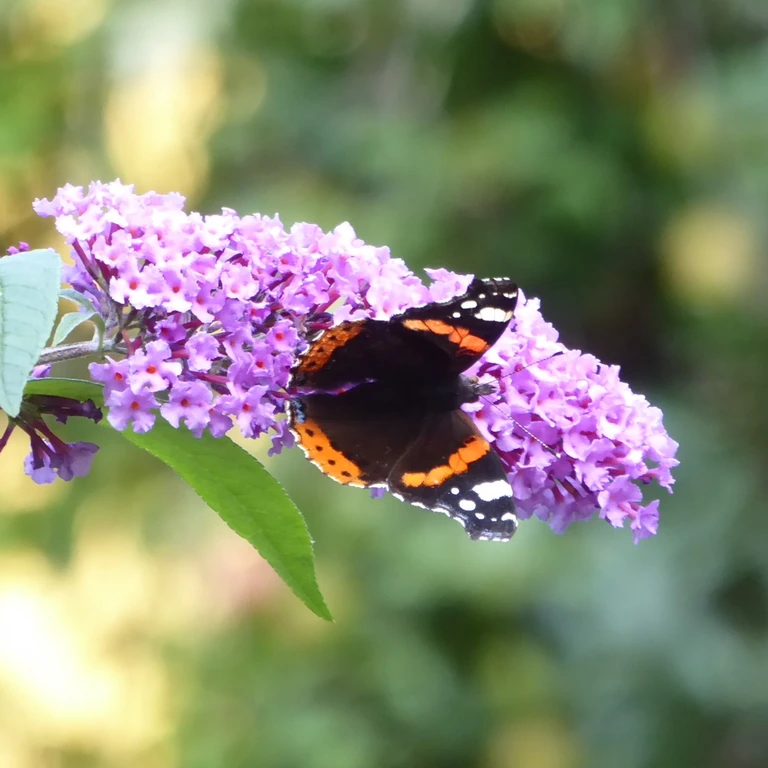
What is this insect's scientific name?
Vanessa atalanta
